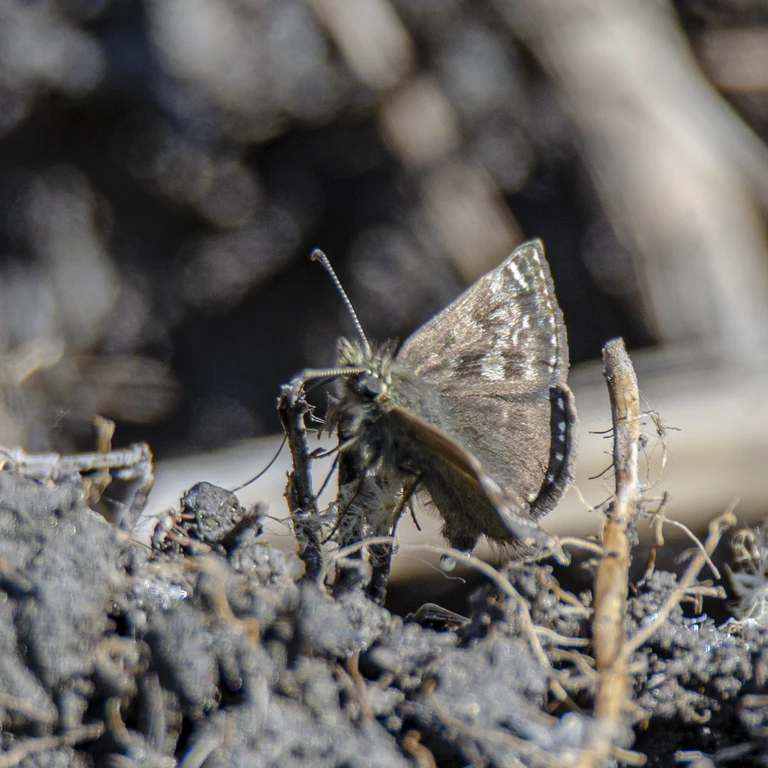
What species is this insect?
Erynnis tages
